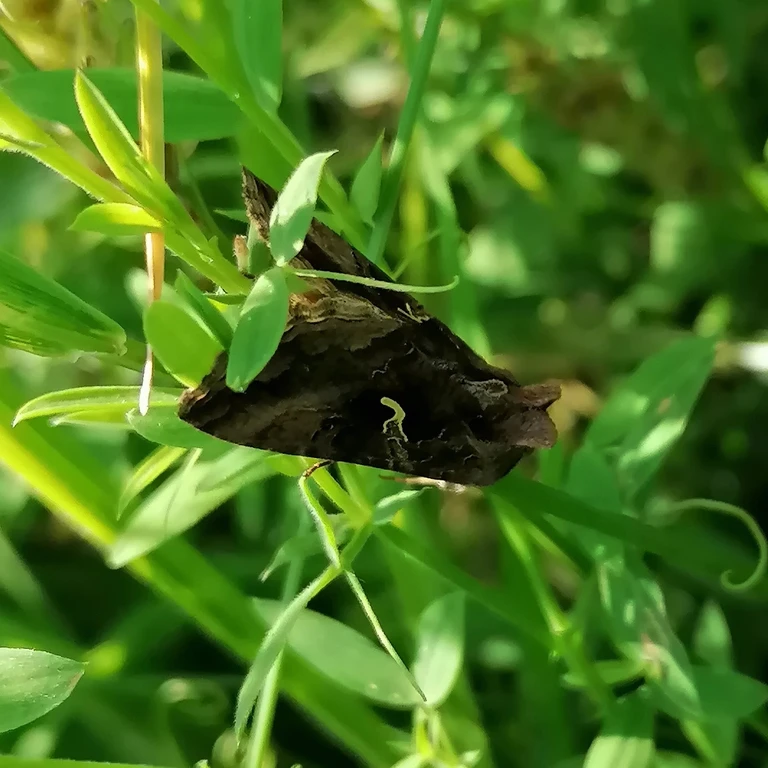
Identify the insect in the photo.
Autographa gamma
